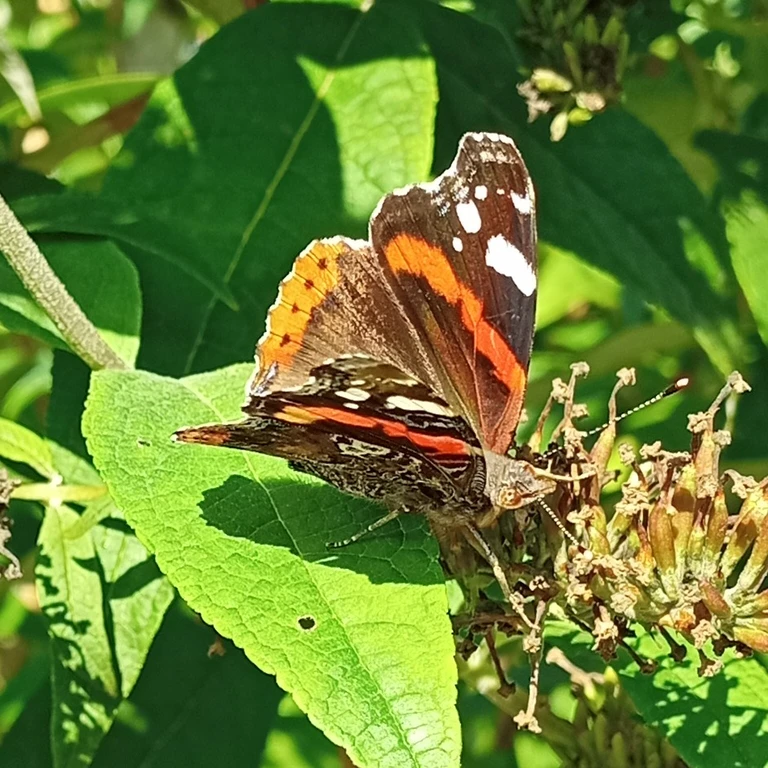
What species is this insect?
Vanessa atalanta
